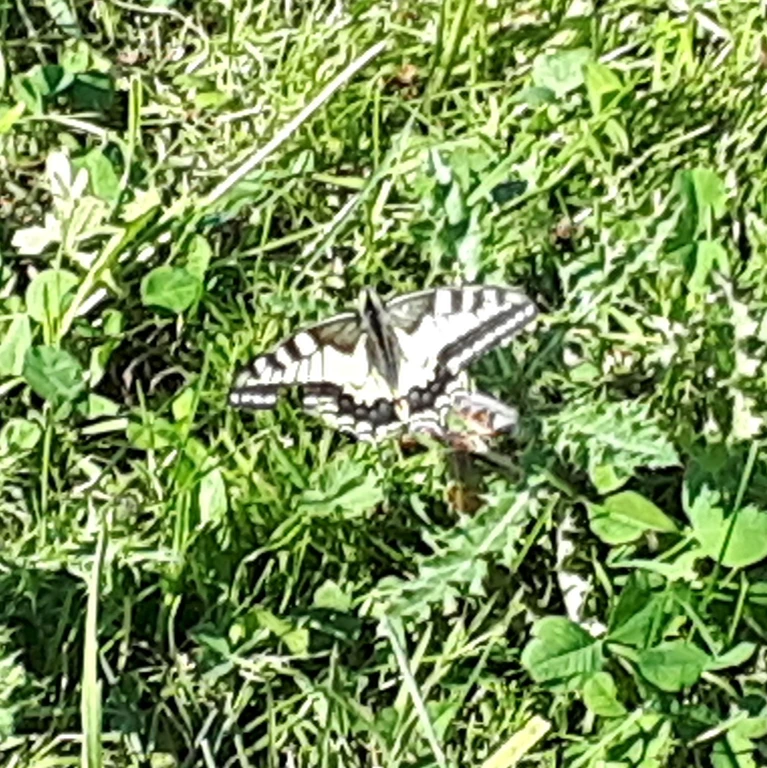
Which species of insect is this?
Papilio machaon
